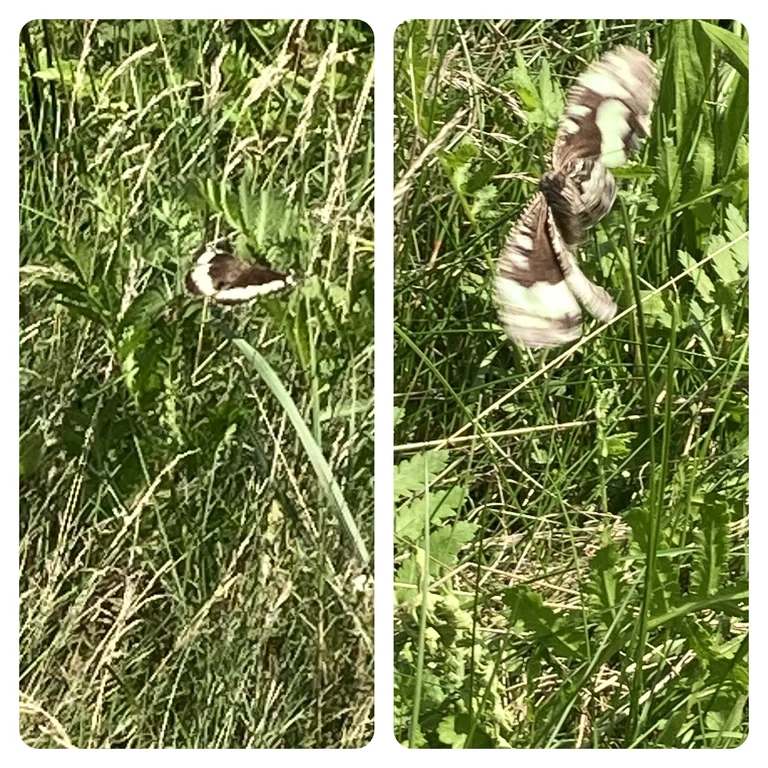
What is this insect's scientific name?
Brintesia circe
